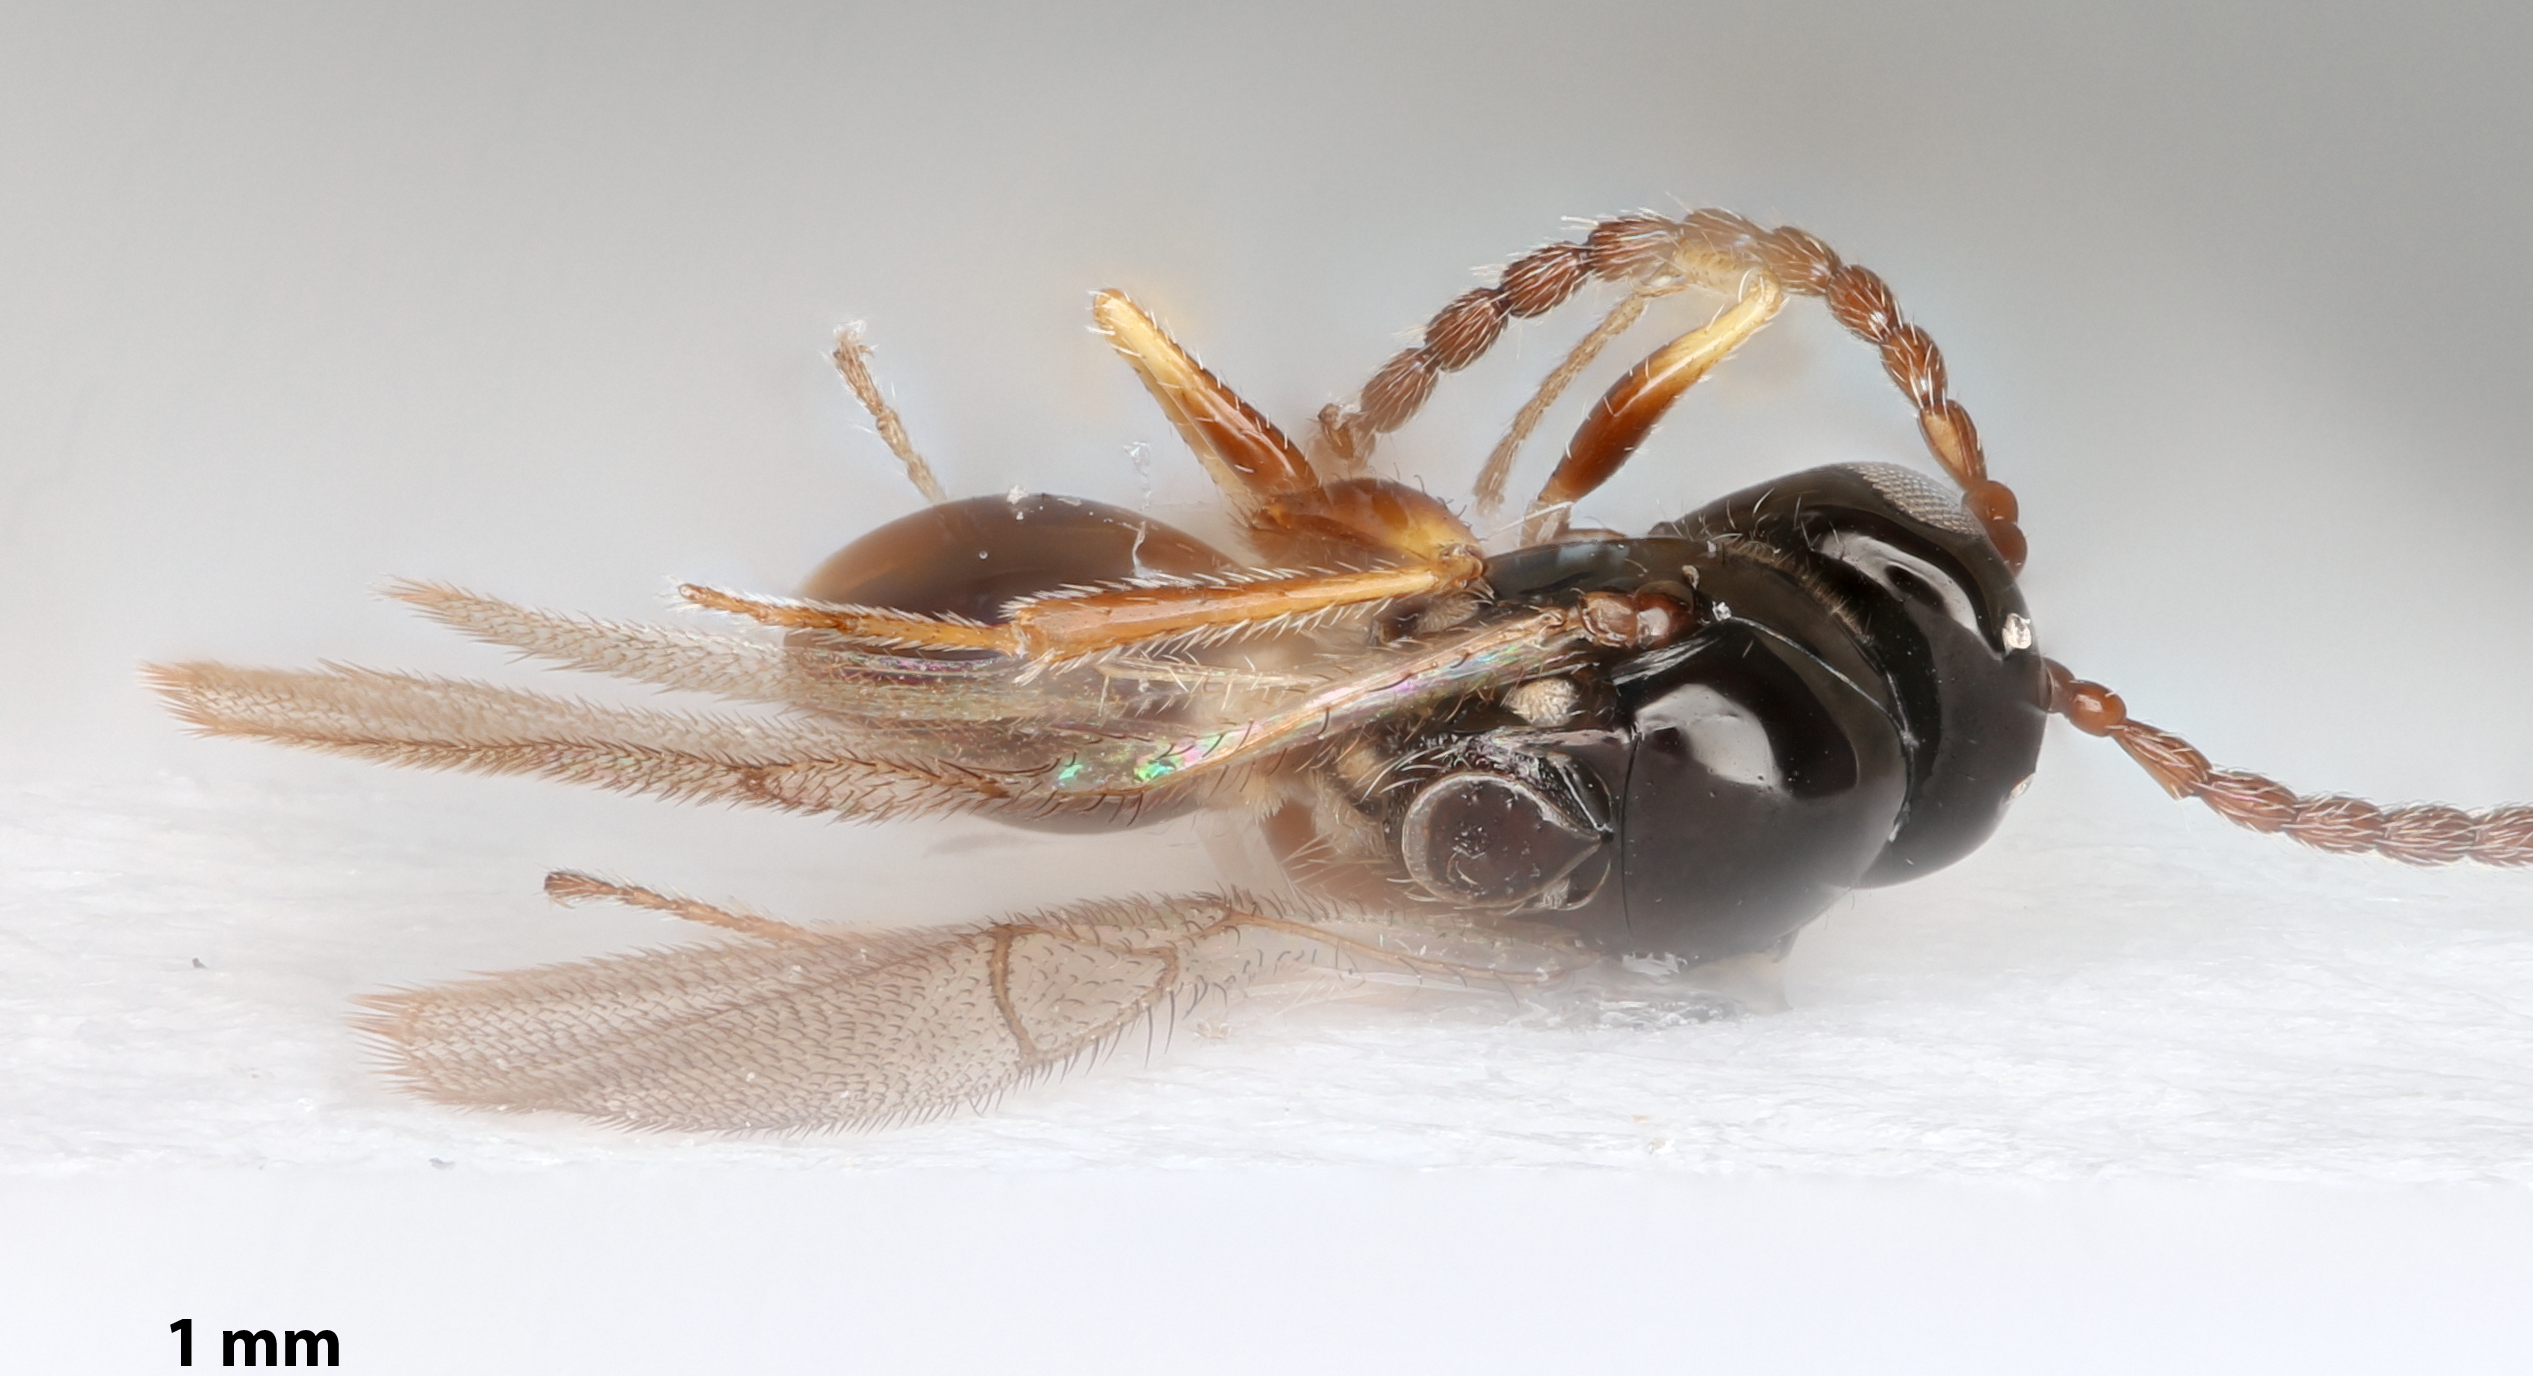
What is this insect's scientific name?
Zaeucoila normae
